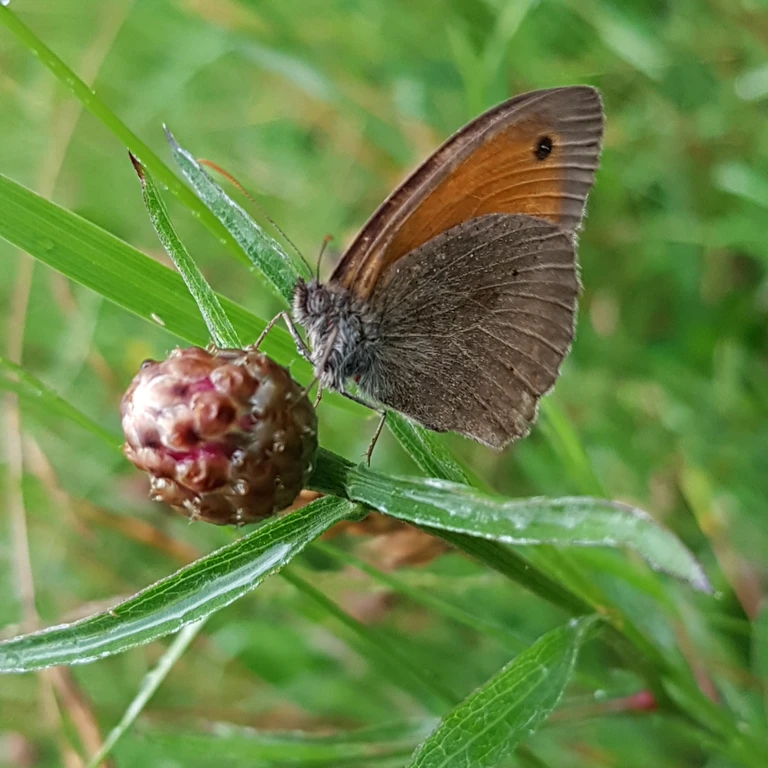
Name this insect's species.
Maniola jurtina
